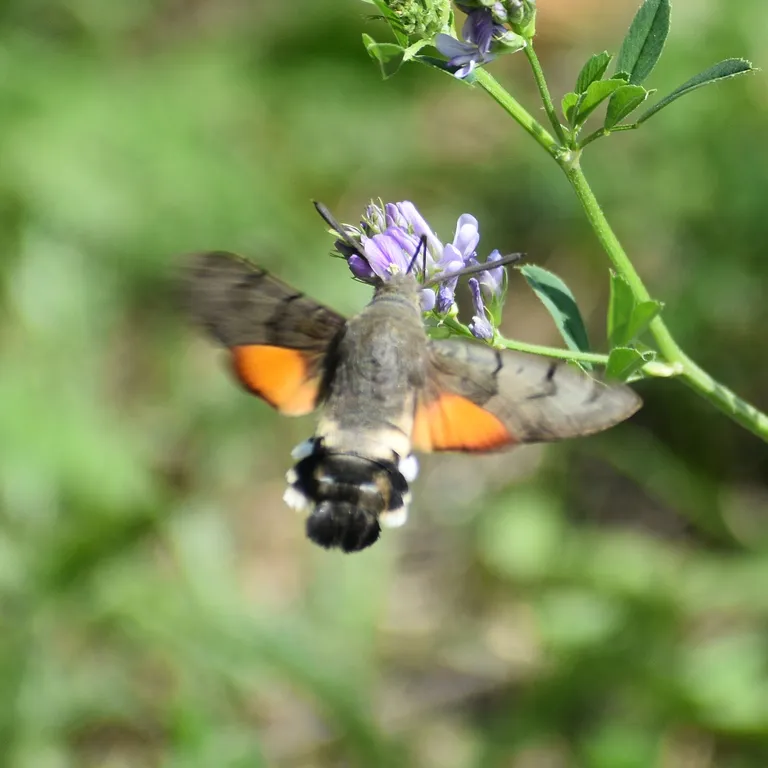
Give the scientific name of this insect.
Macroglossum stellatarum
